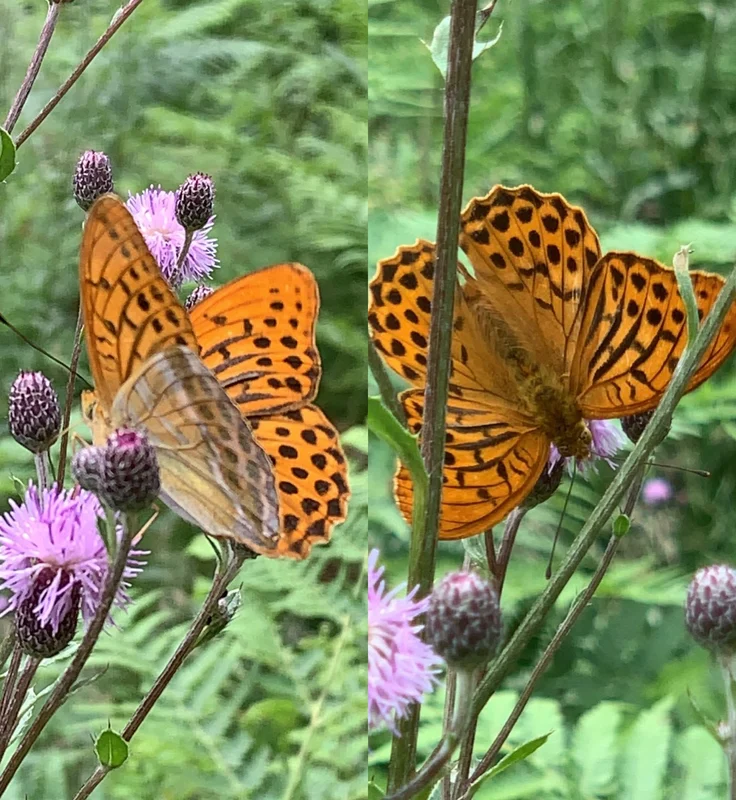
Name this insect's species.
Argynnis paphia
